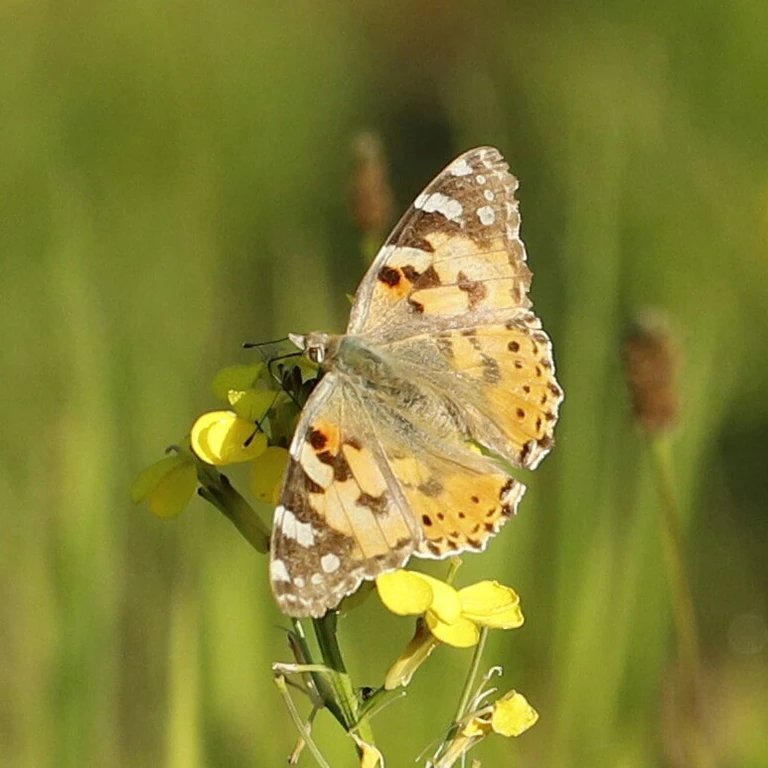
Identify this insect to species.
Vanessa cardui
